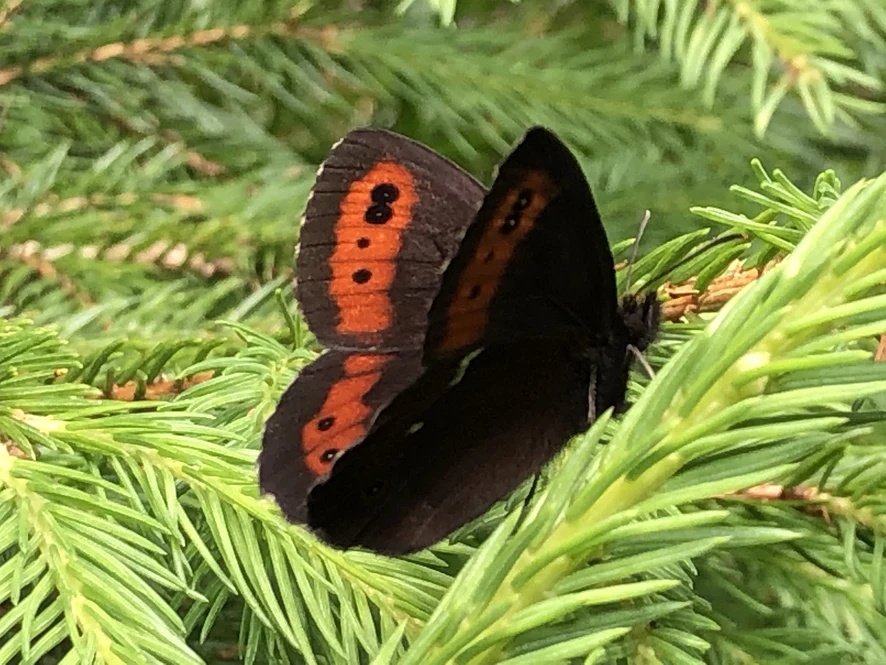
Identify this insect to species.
Erebia ligea
